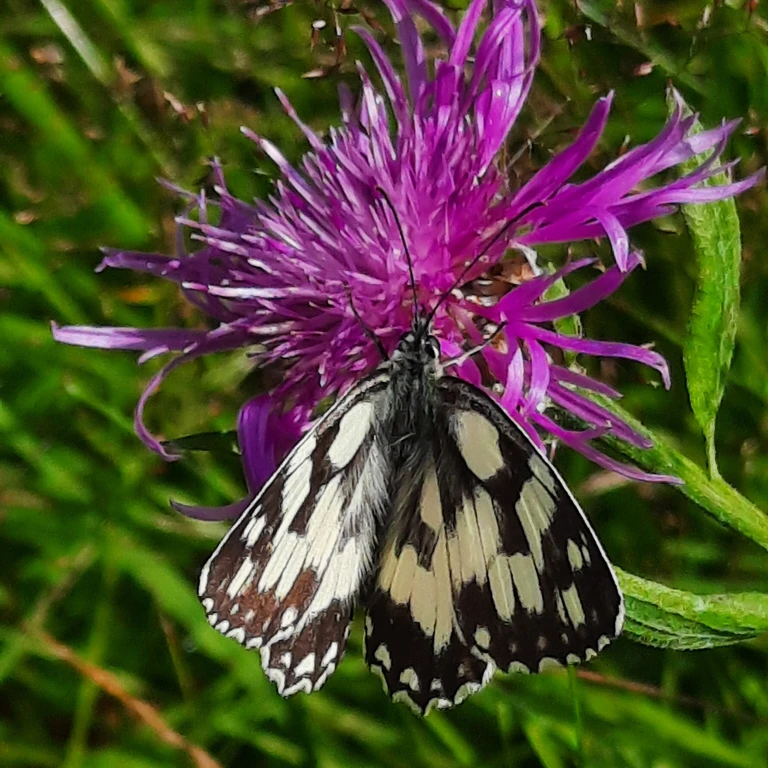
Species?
Melanargia galathea
